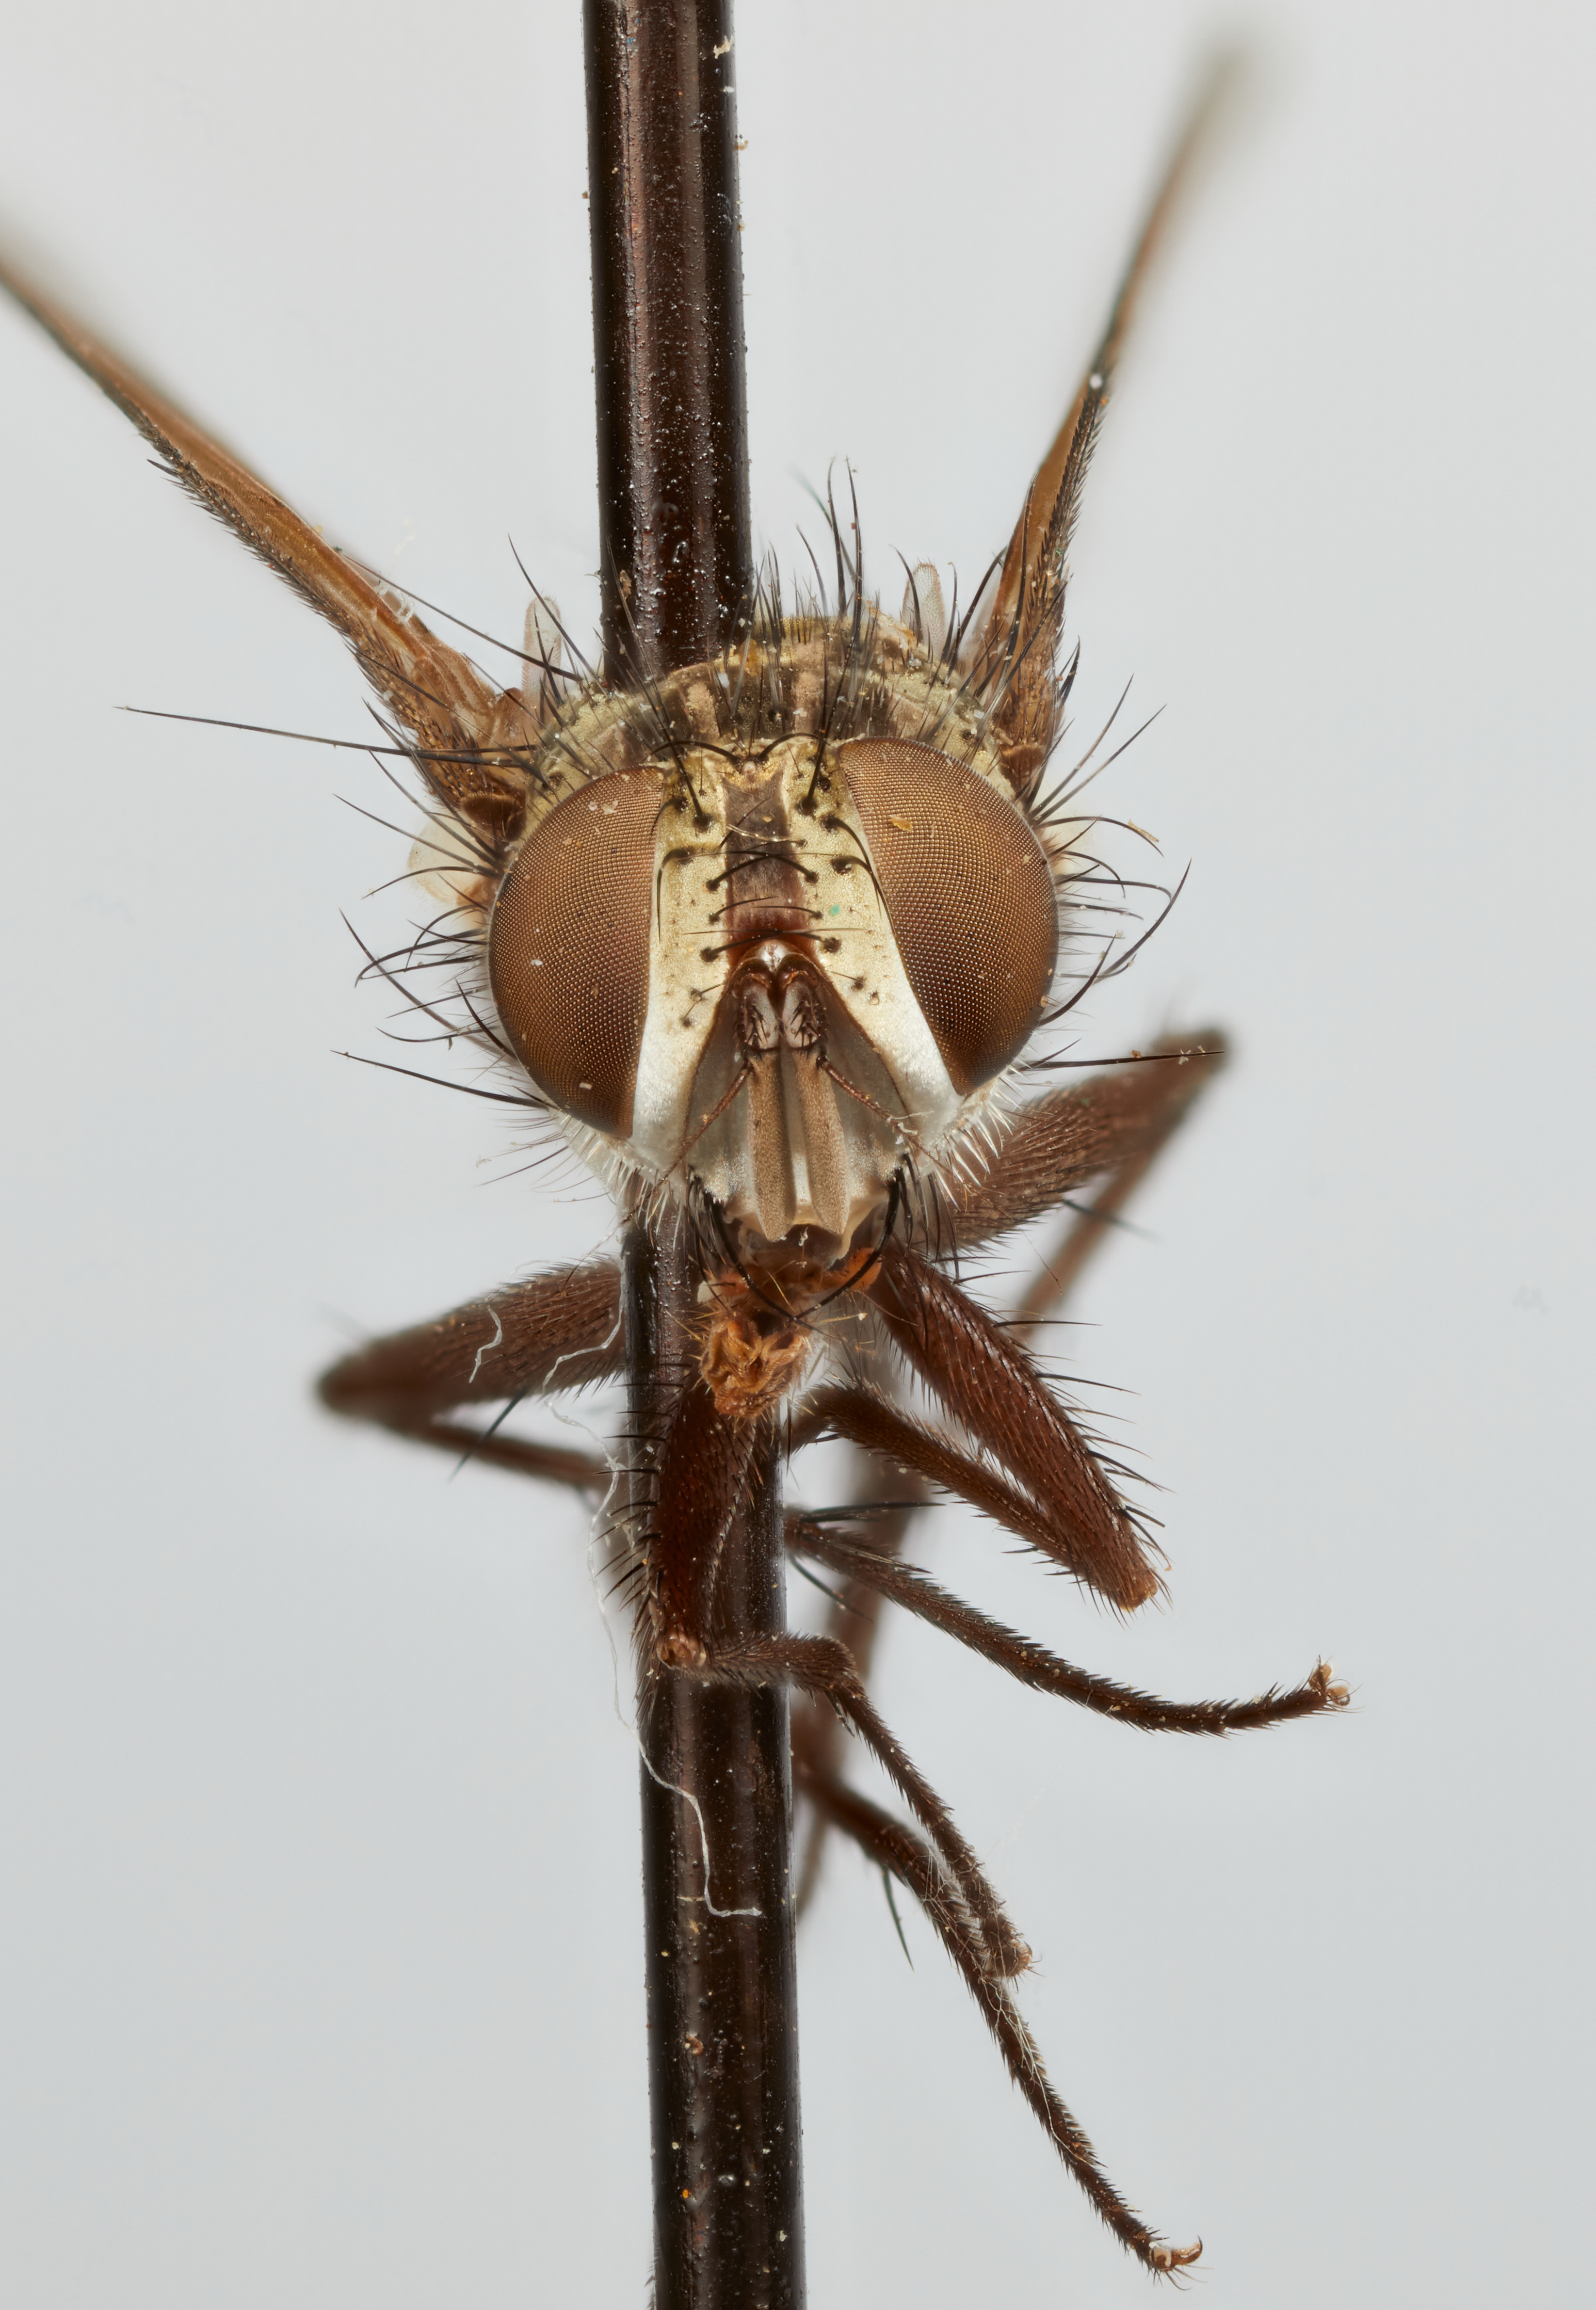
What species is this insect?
Epiprospherysa charapensis
